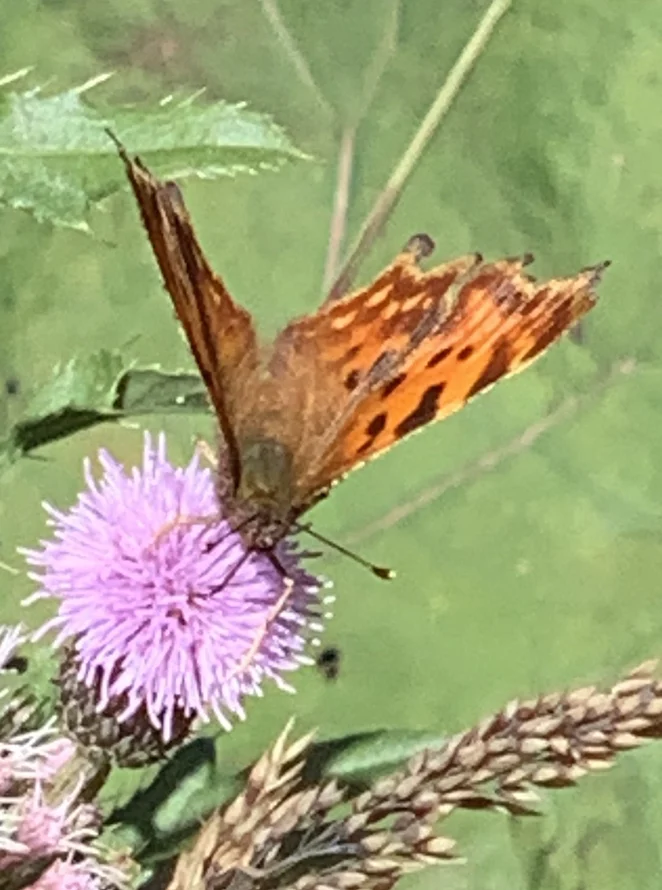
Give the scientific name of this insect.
Polygonia c-album
